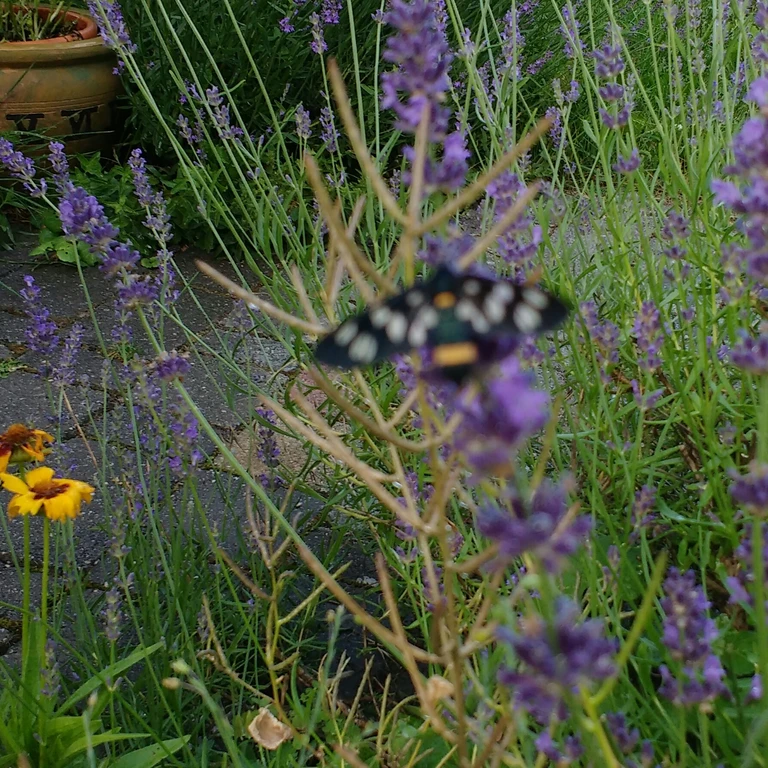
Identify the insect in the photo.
Amata phegea
